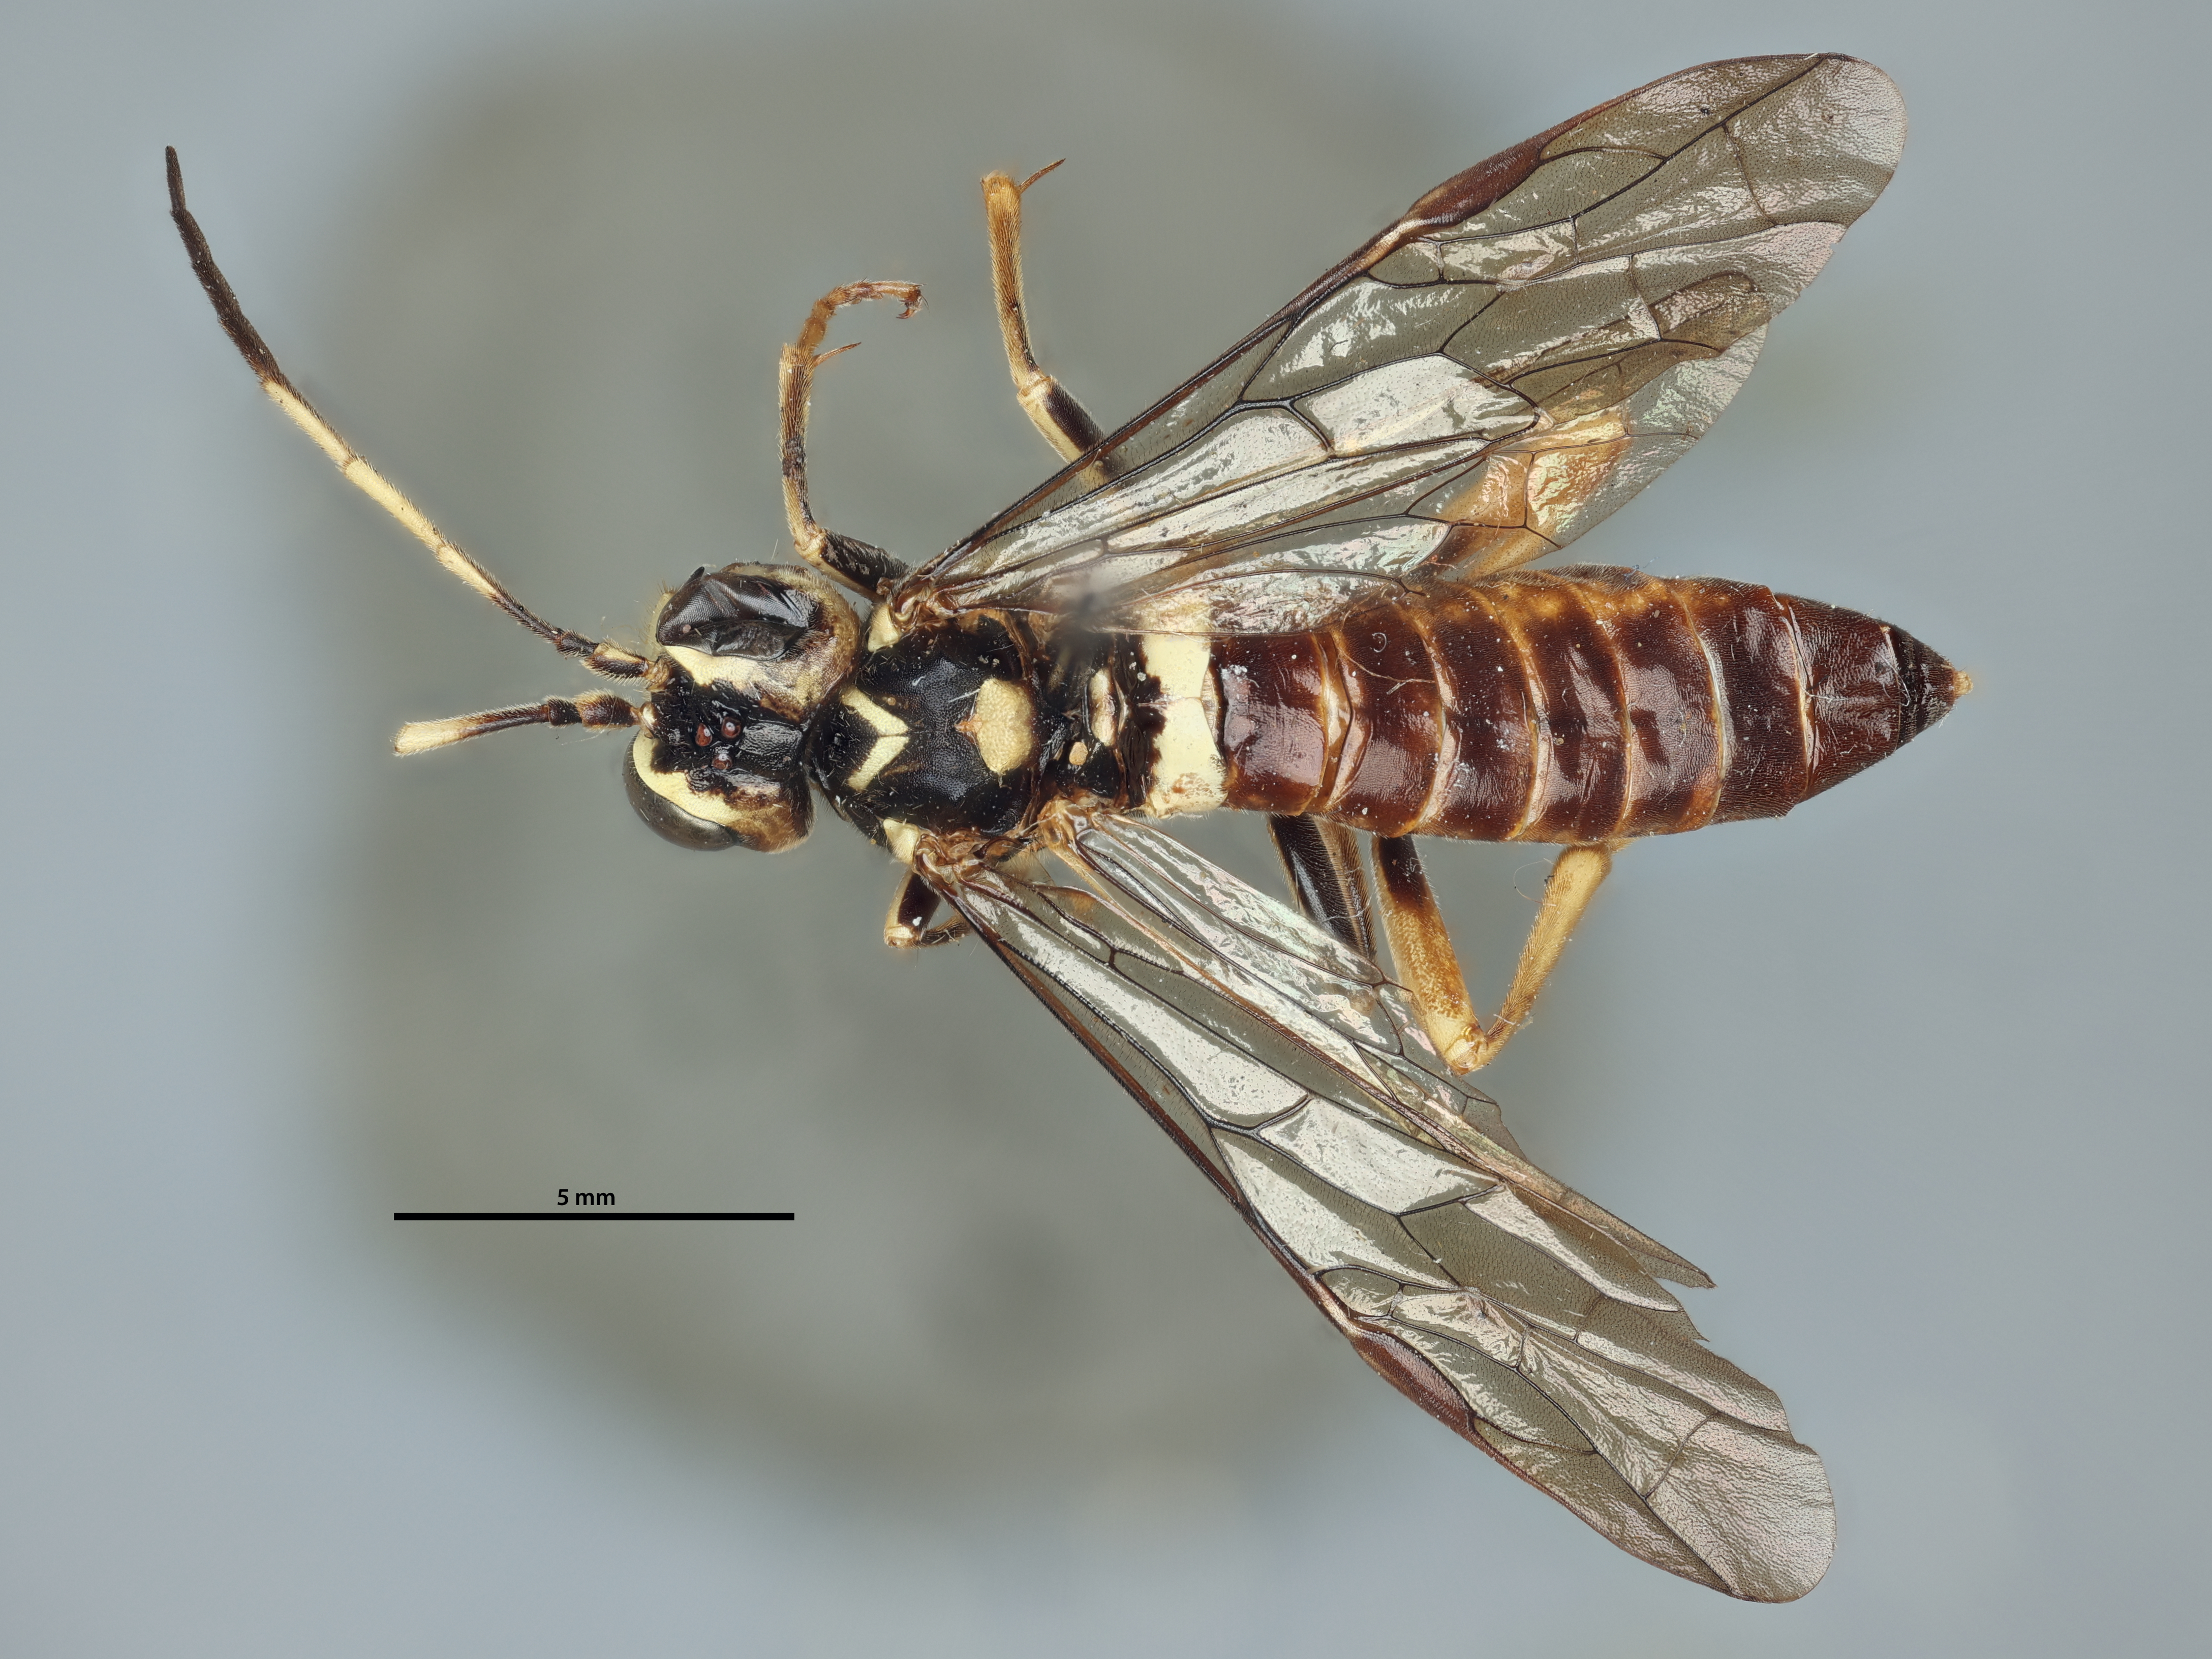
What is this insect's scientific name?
Tenthredo pronotalis
